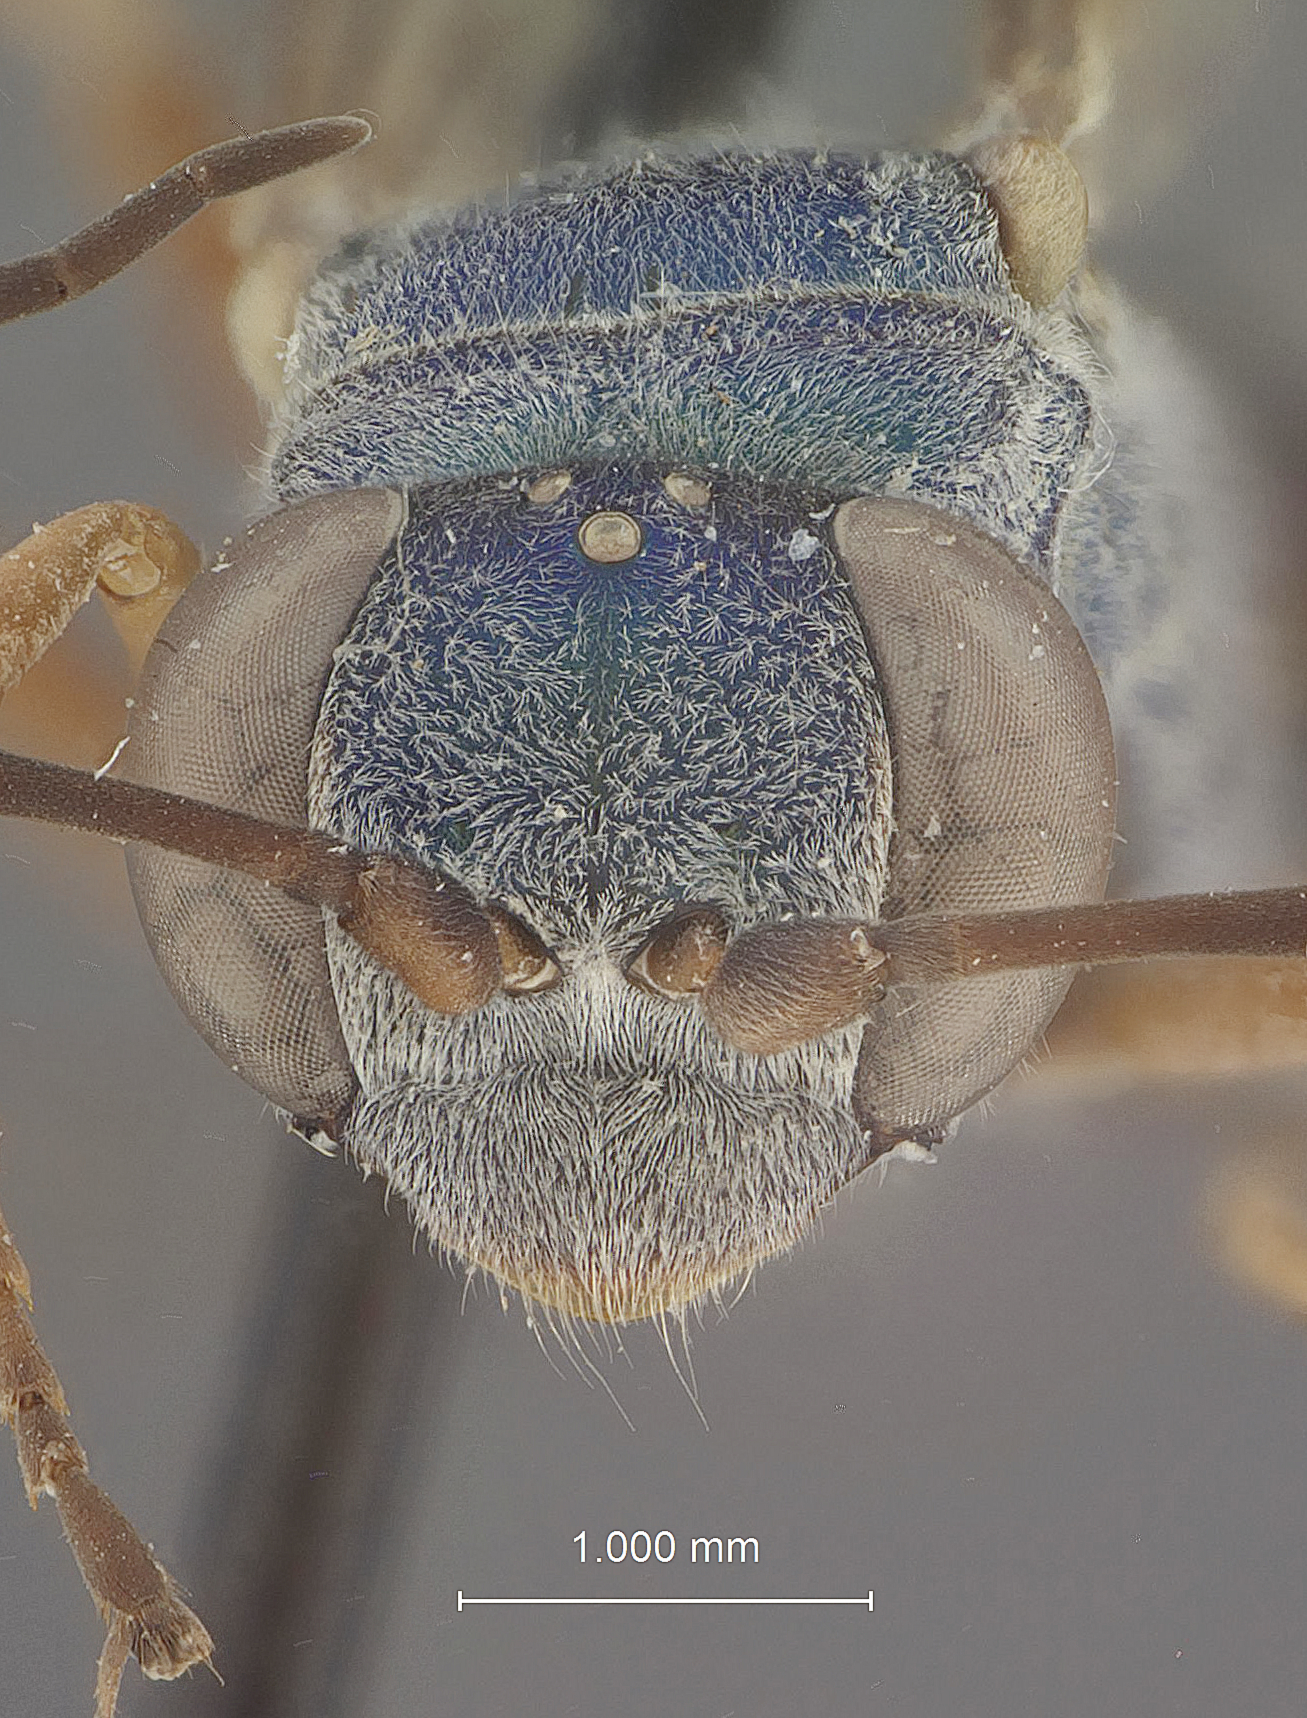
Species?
Auplopus opacus
